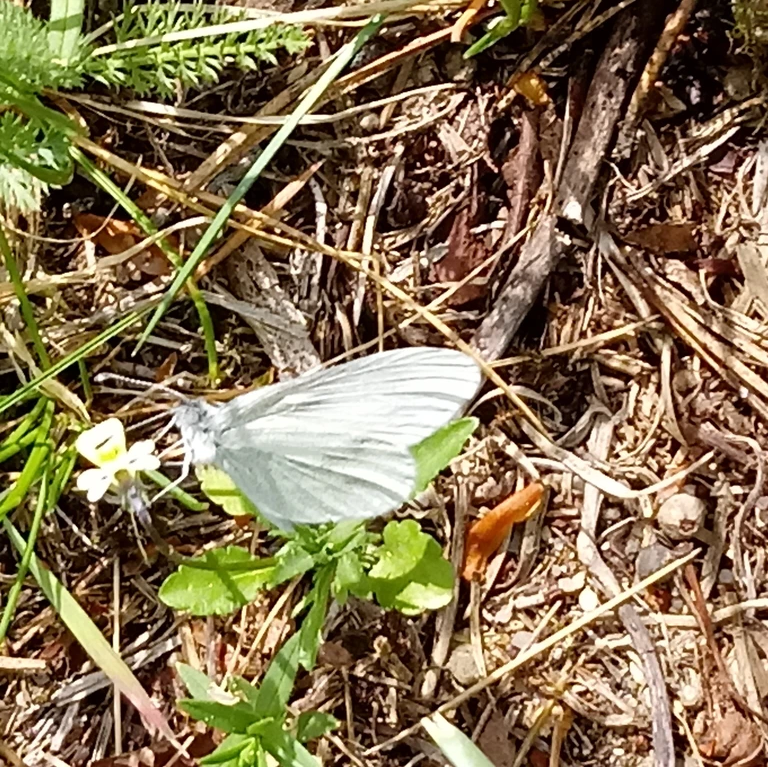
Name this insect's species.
Leptidea sinapis/juvernica
